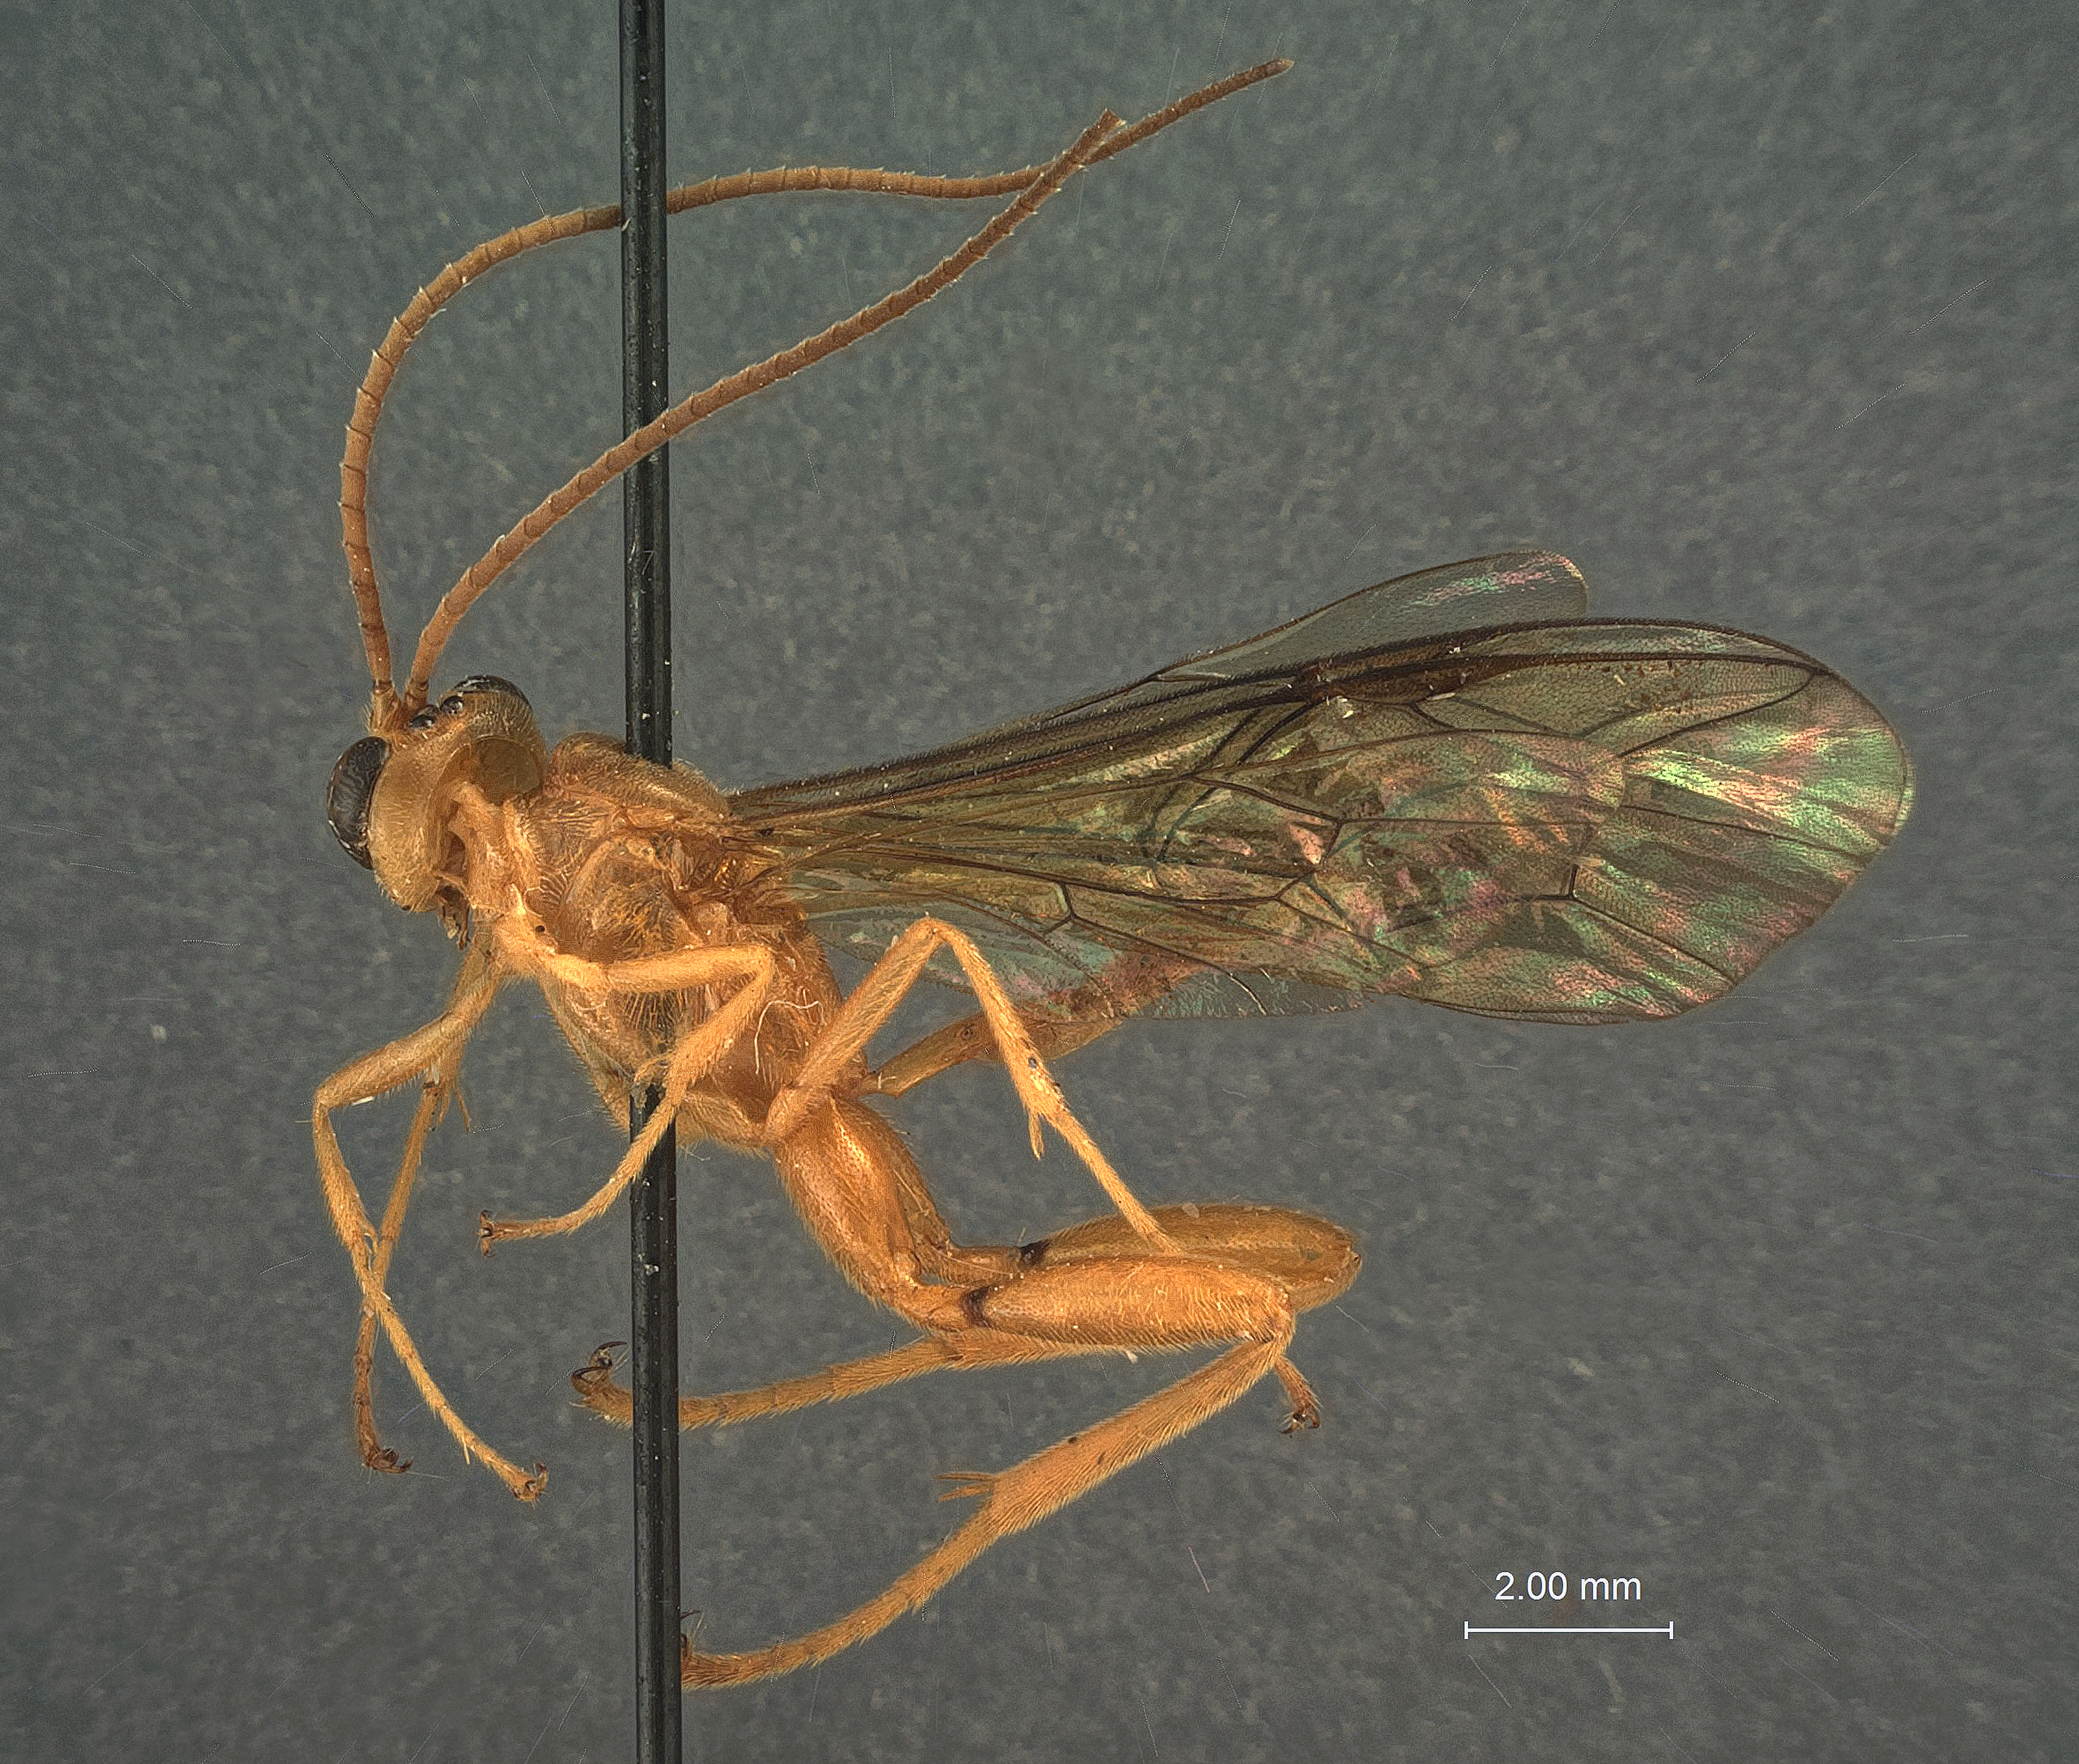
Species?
Yezoceryx walkleyae
